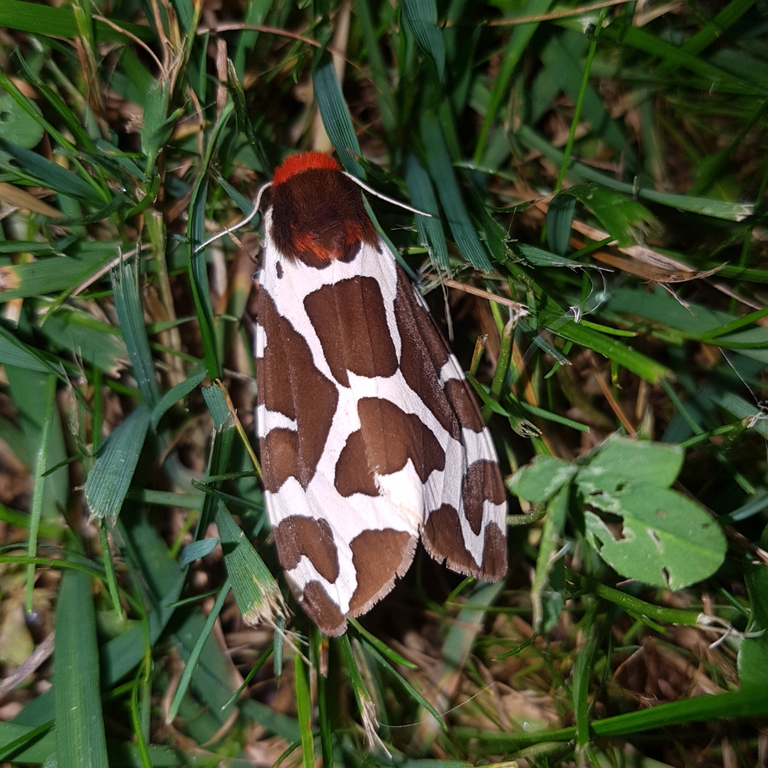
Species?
Arctia caja
